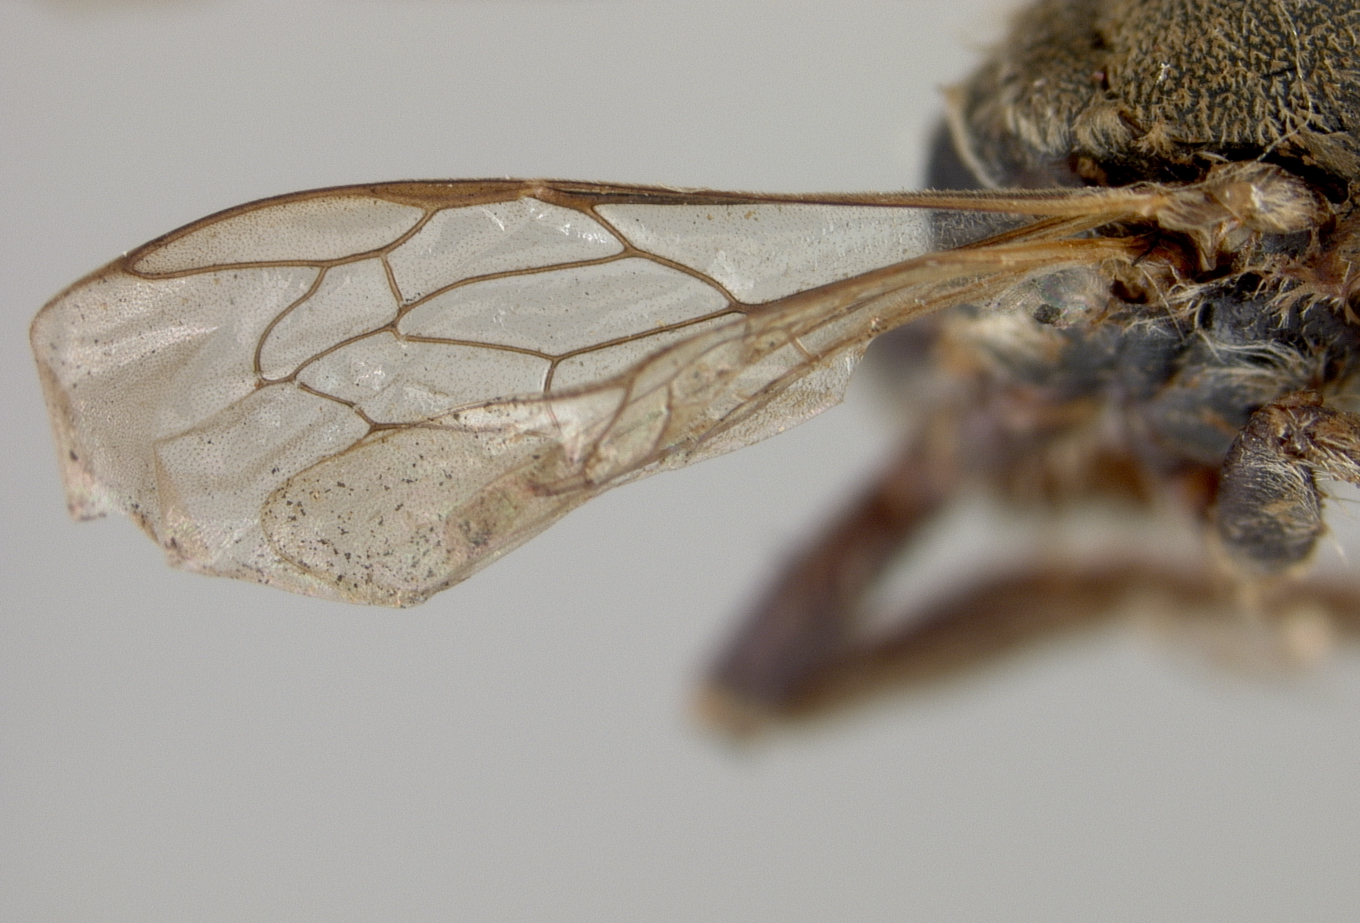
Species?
Panurgomia fuchsi
